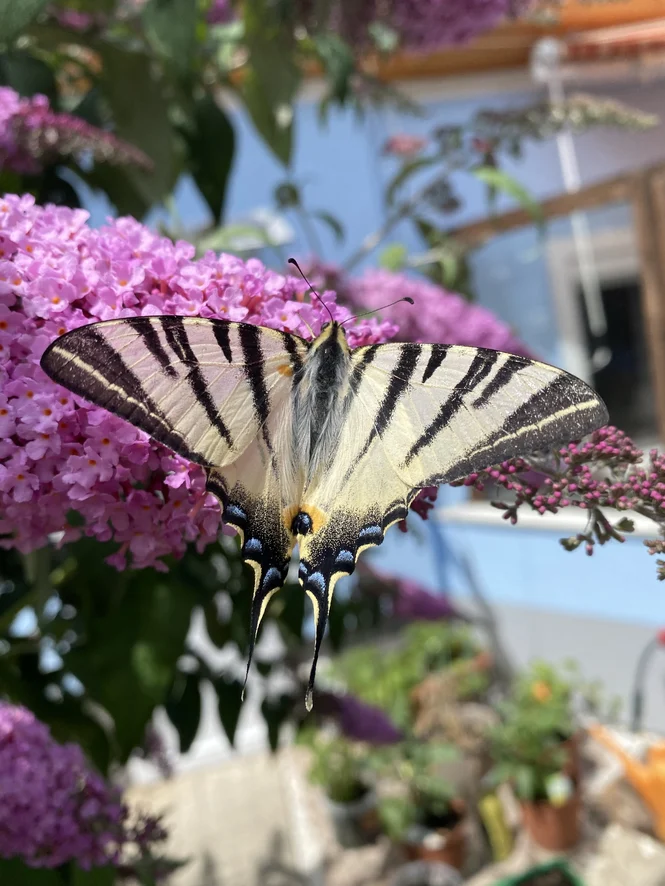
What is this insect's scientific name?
Iphiclides podalirius
